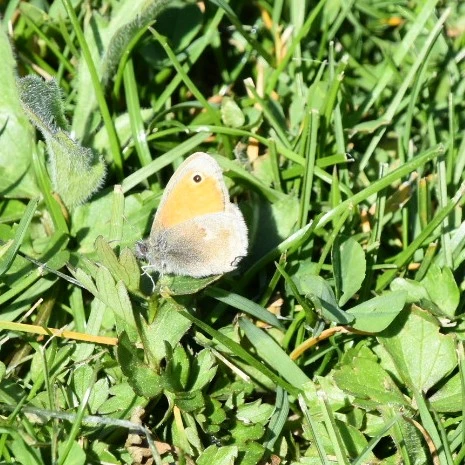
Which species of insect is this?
Coenonympha pamphilus
